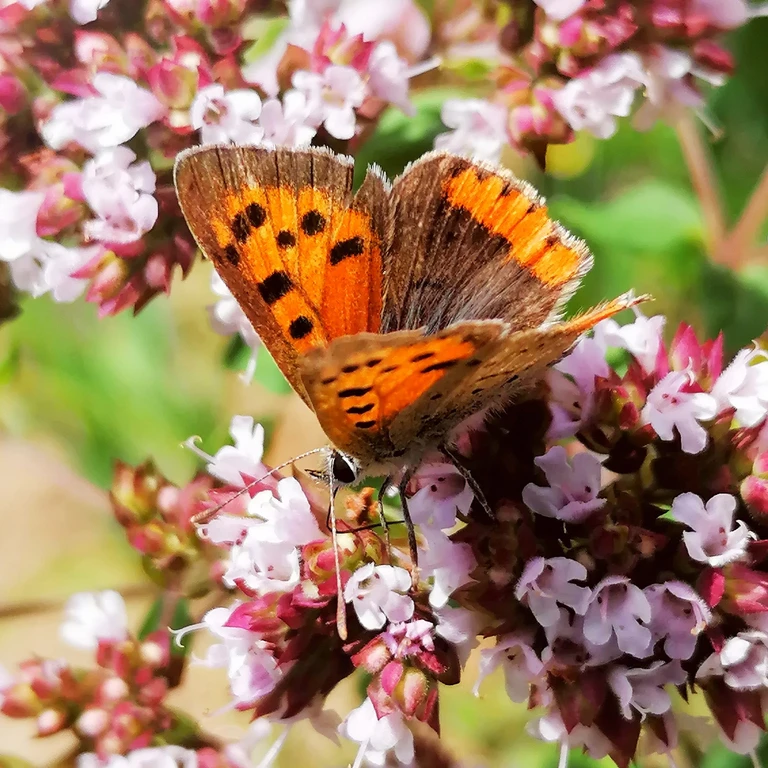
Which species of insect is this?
Lycaena phlaeas
